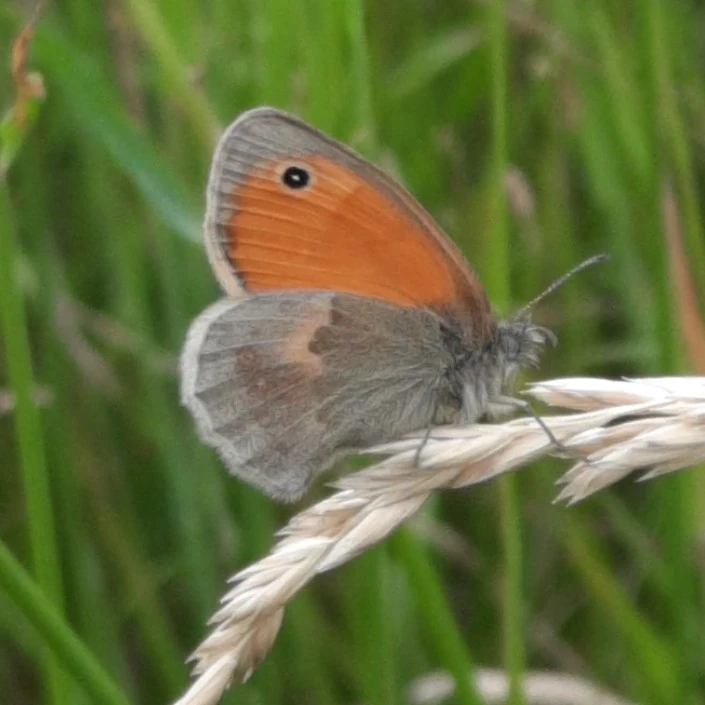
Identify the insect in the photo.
Coenonympha pamphilus
